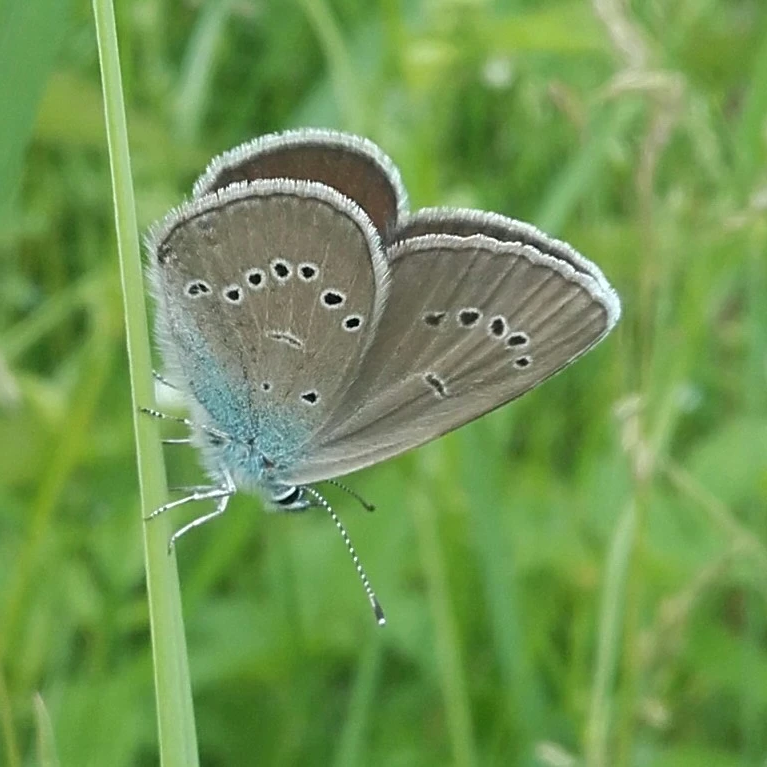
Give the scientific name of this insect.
Cyaniris semiargus
